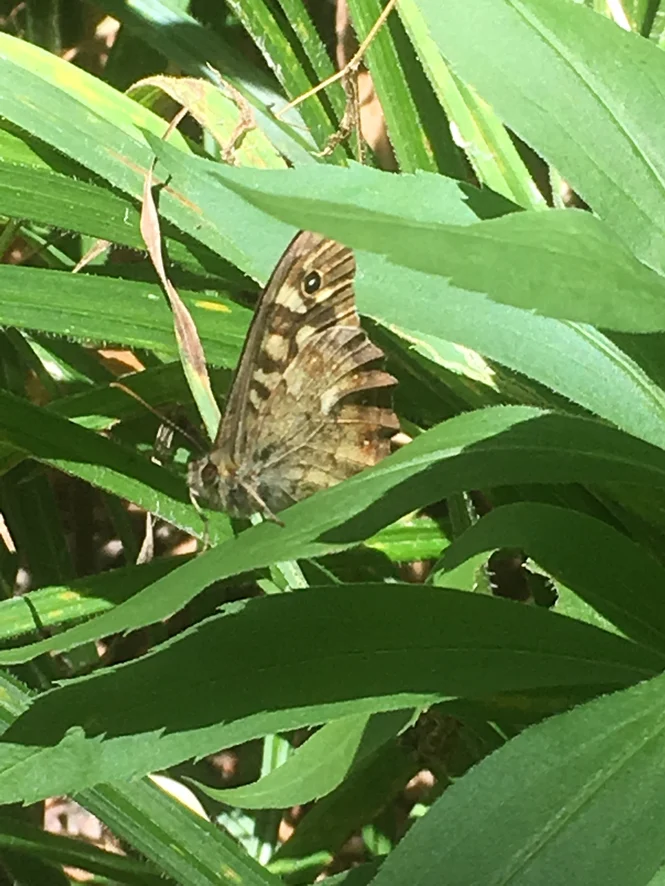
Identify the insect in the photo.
Pararge aegeria
